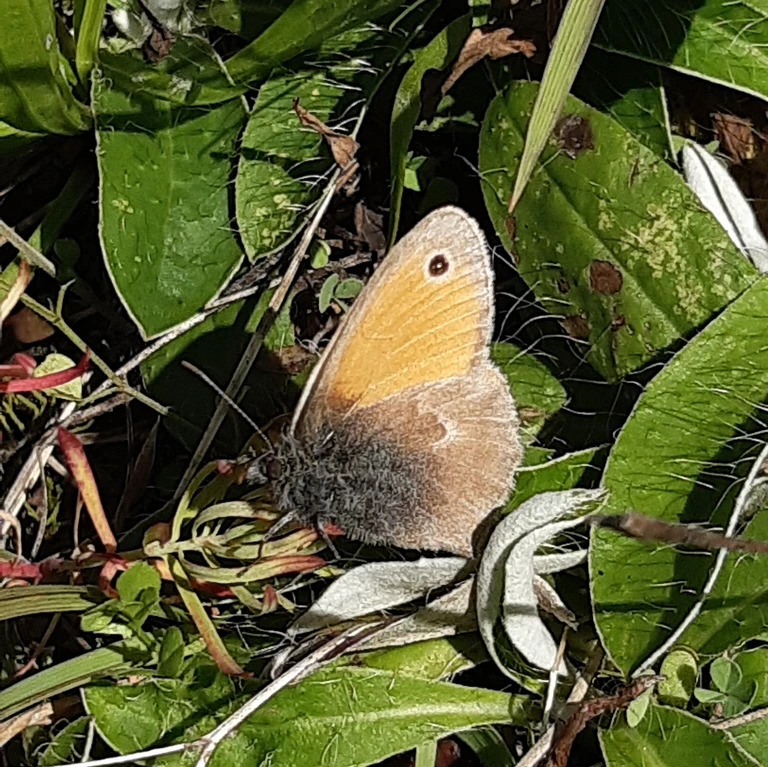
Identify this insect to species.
Coenonympha pamphilus
